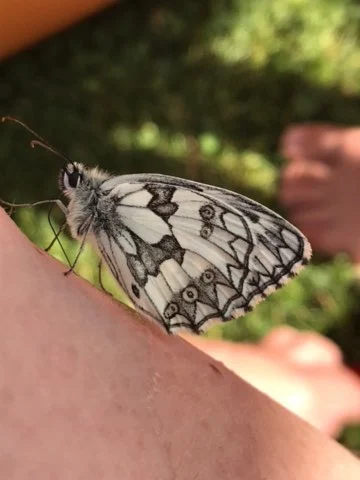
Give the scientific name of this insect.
Melanargia galathea
